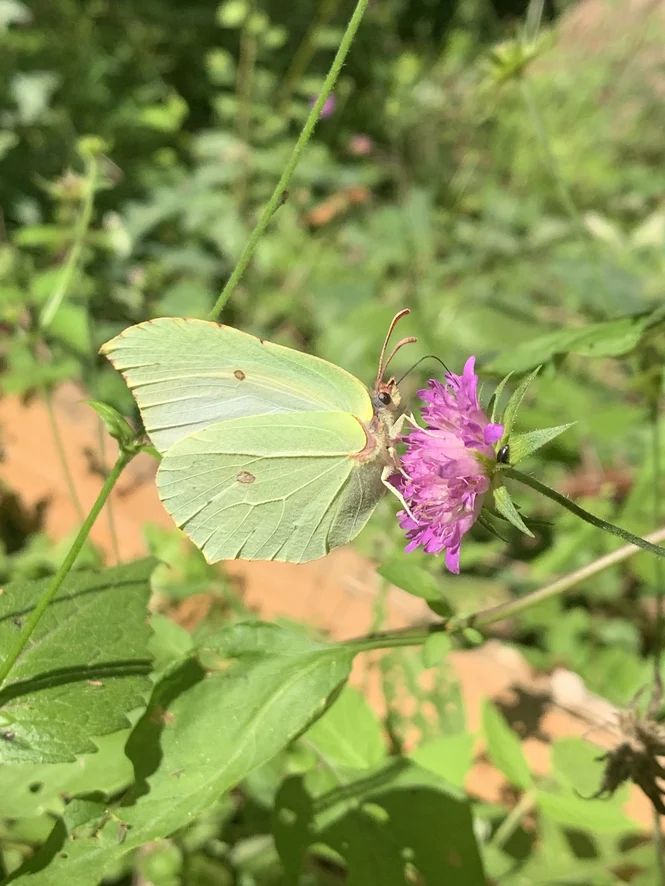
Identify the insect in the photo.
Gonepteryx rhamni
